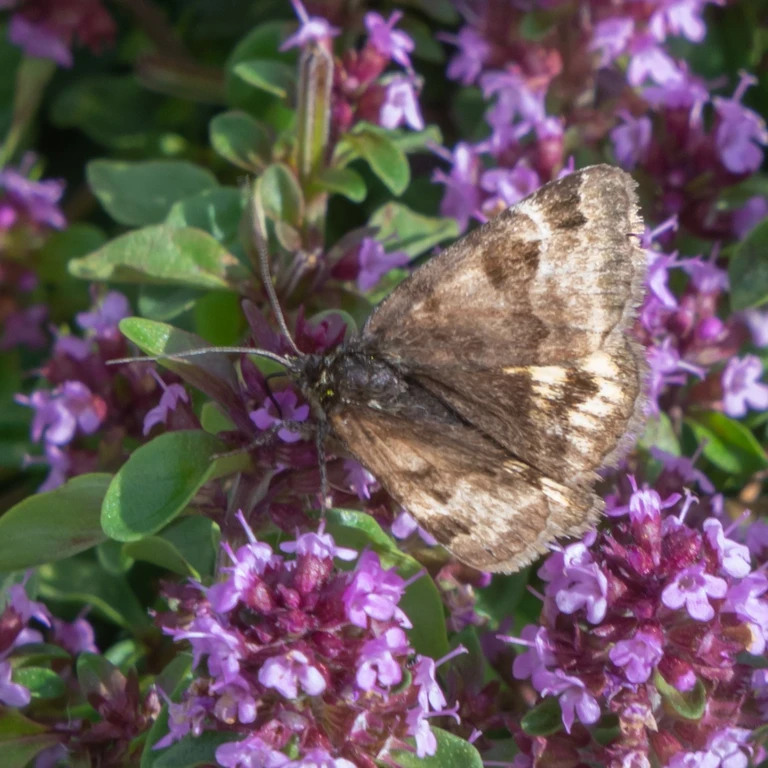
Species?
Euclidia glyphica
